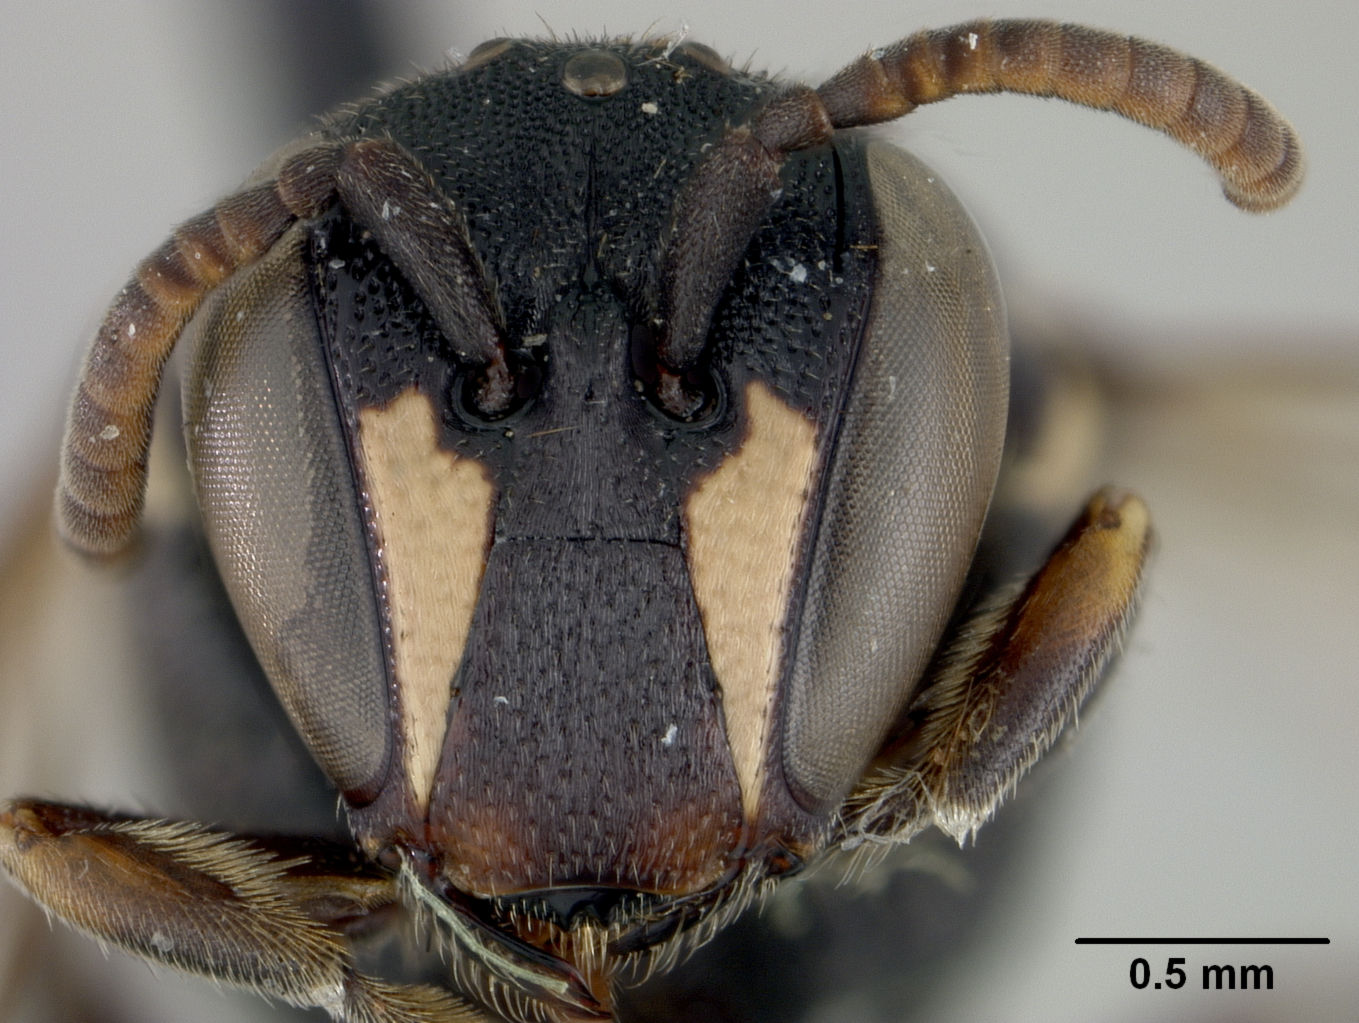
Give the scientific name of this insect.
Hylaeus pallescens
